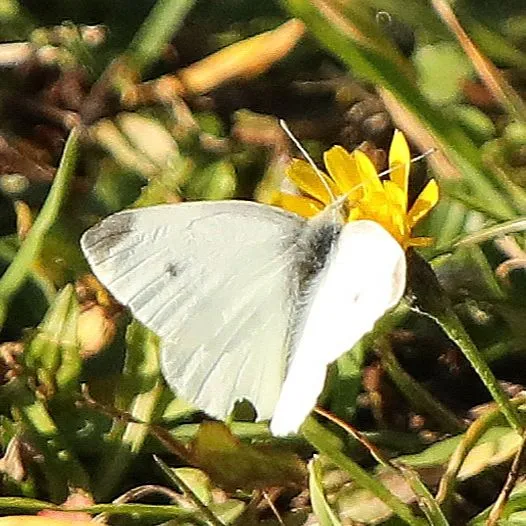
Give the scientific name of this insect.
Pieris rapae
